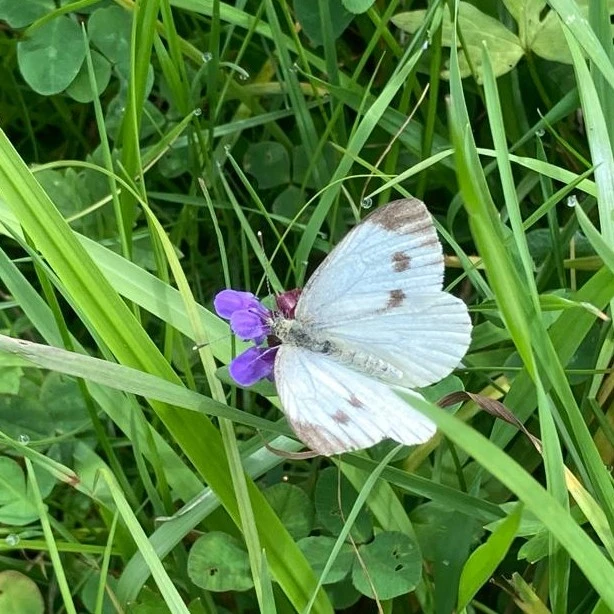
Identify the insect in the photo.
Pieris napi
